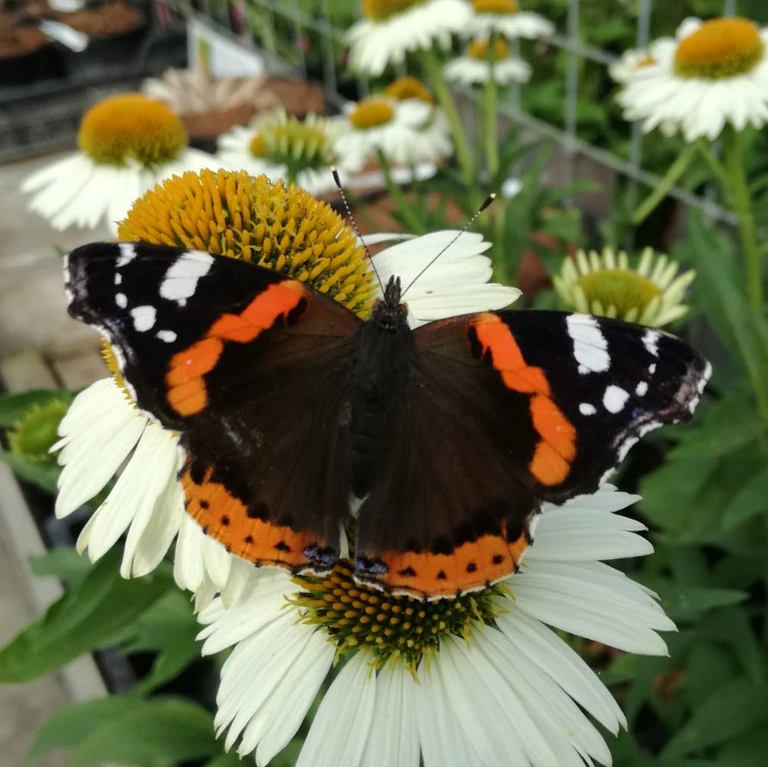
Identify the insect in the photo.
Vanessa atalanta
